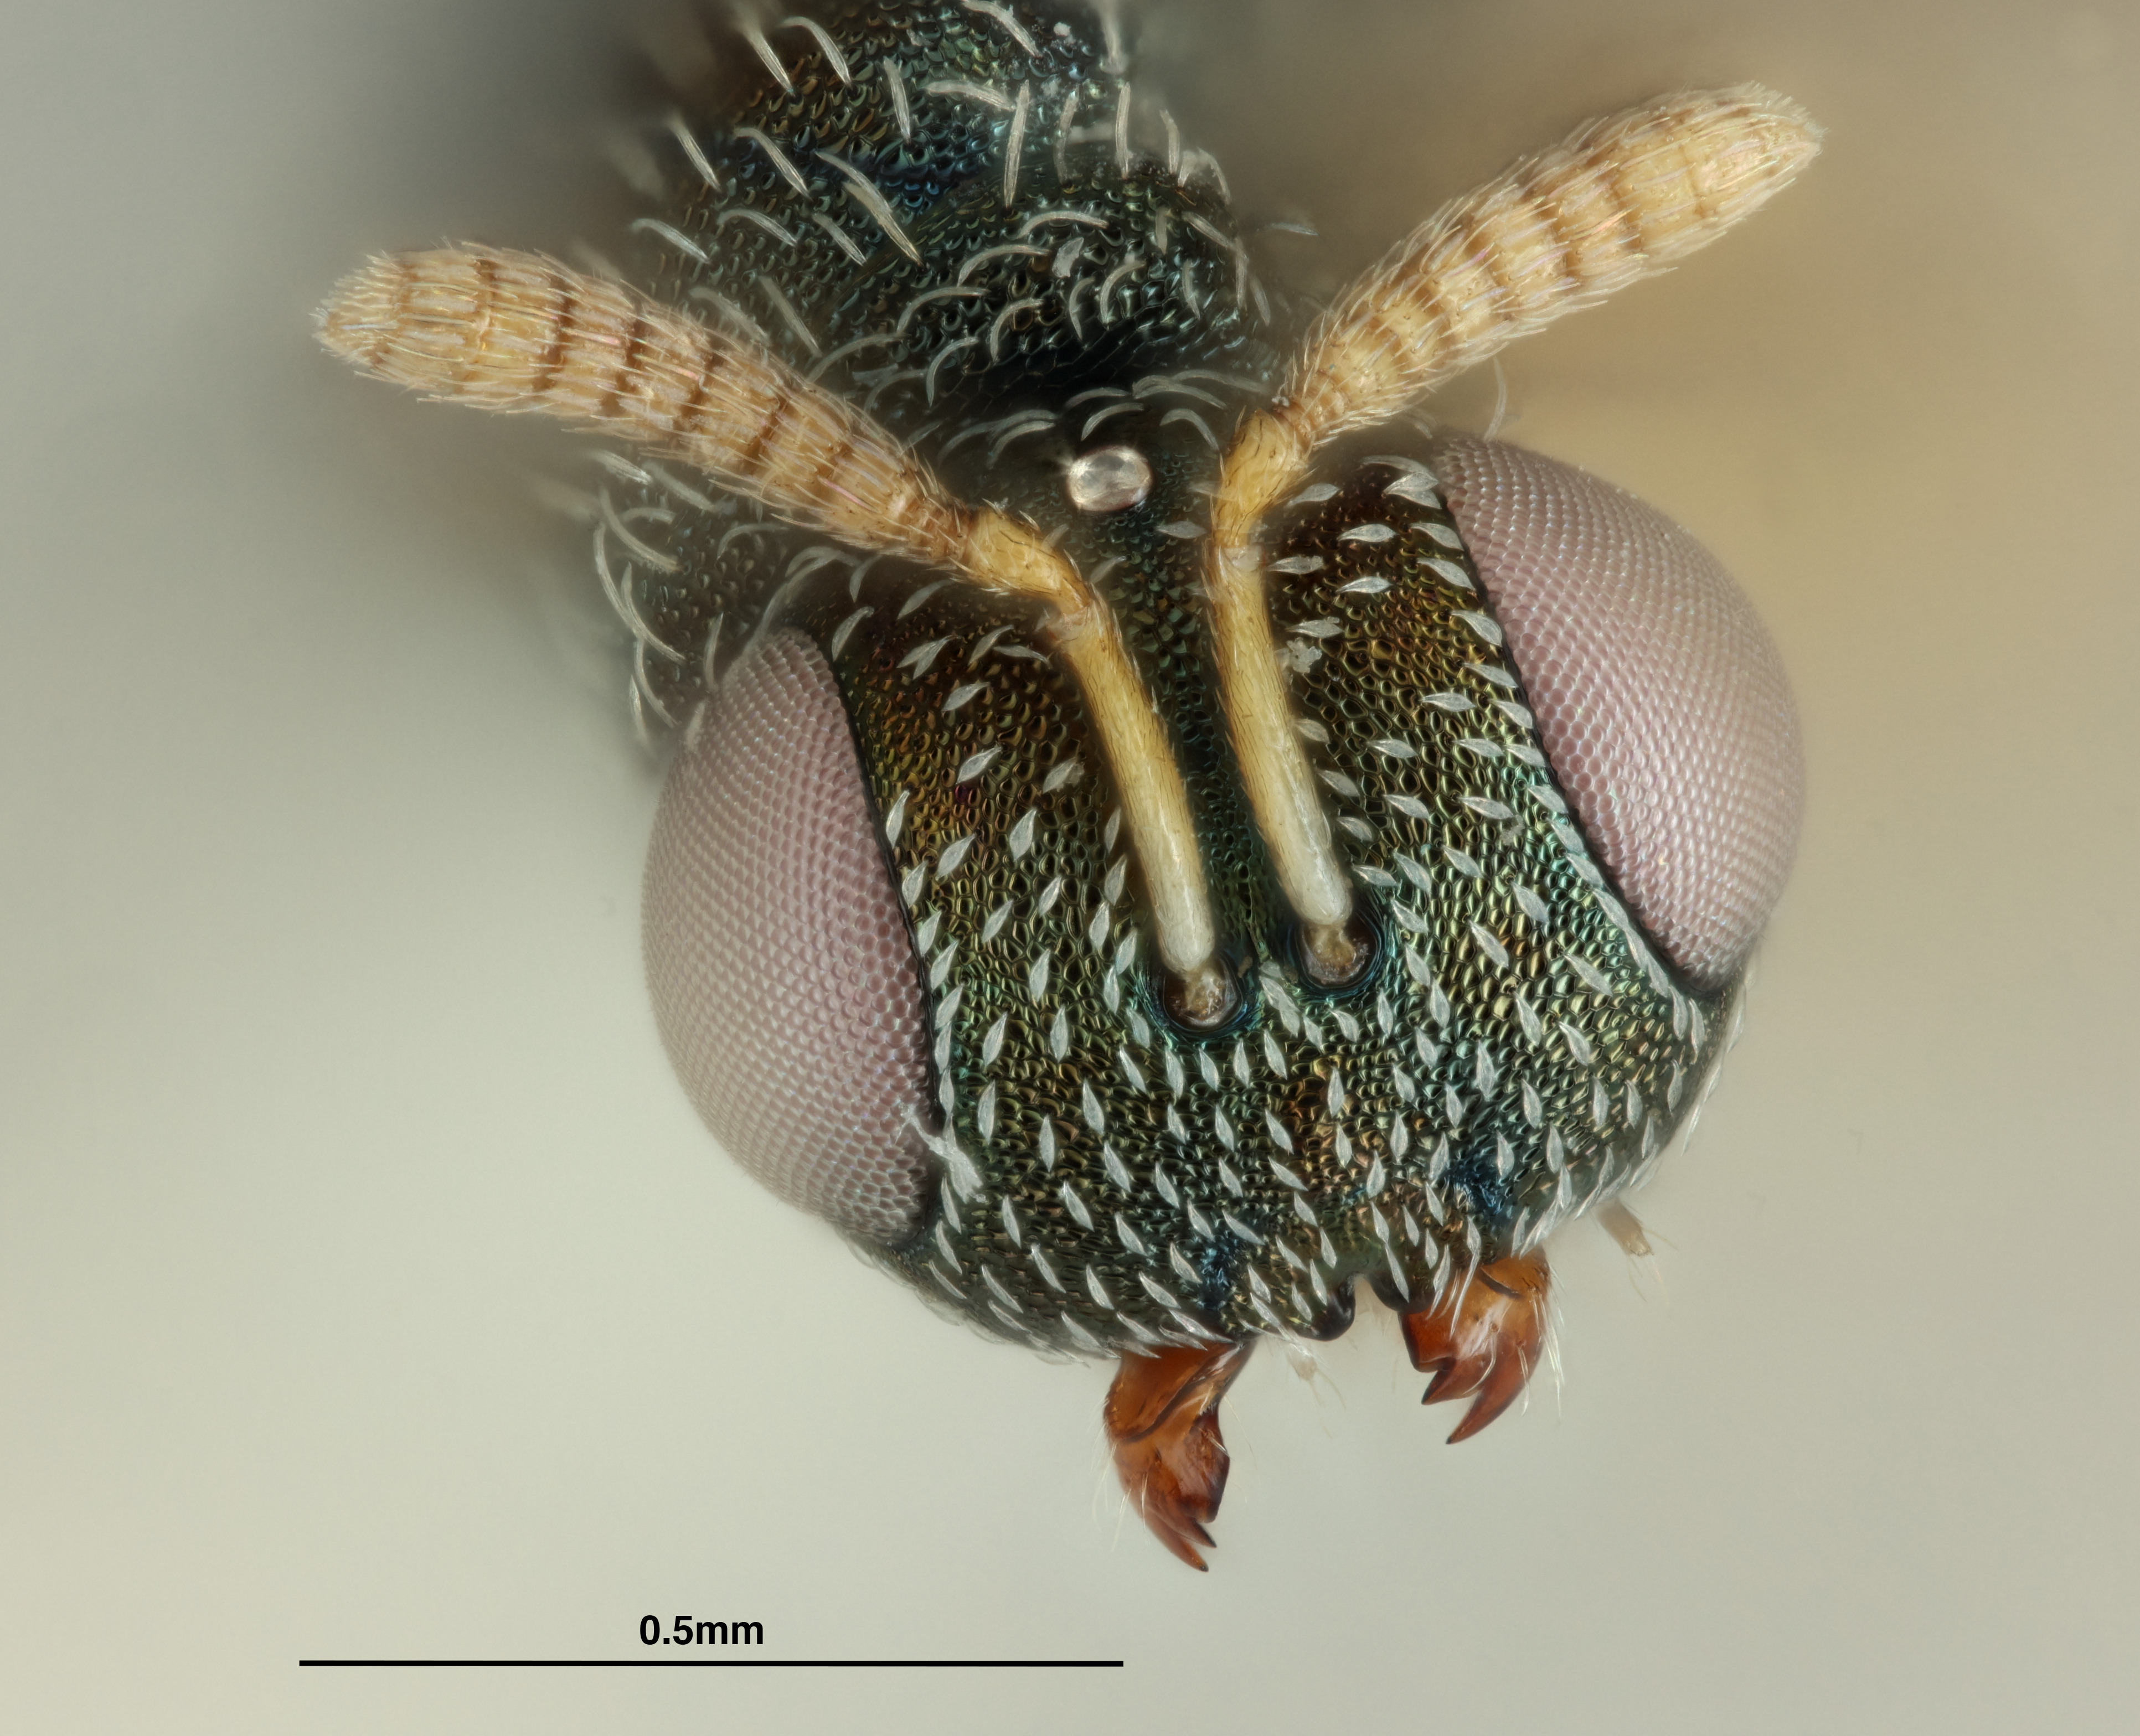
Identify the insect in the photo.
Nadelaia ficus
